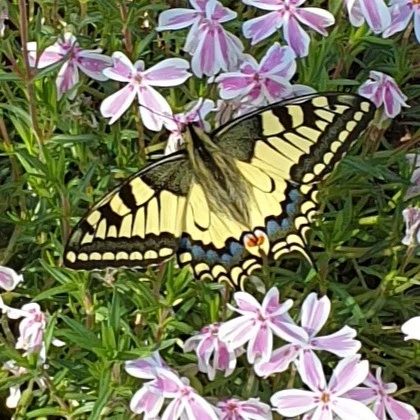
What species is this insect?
Papilio machaon
